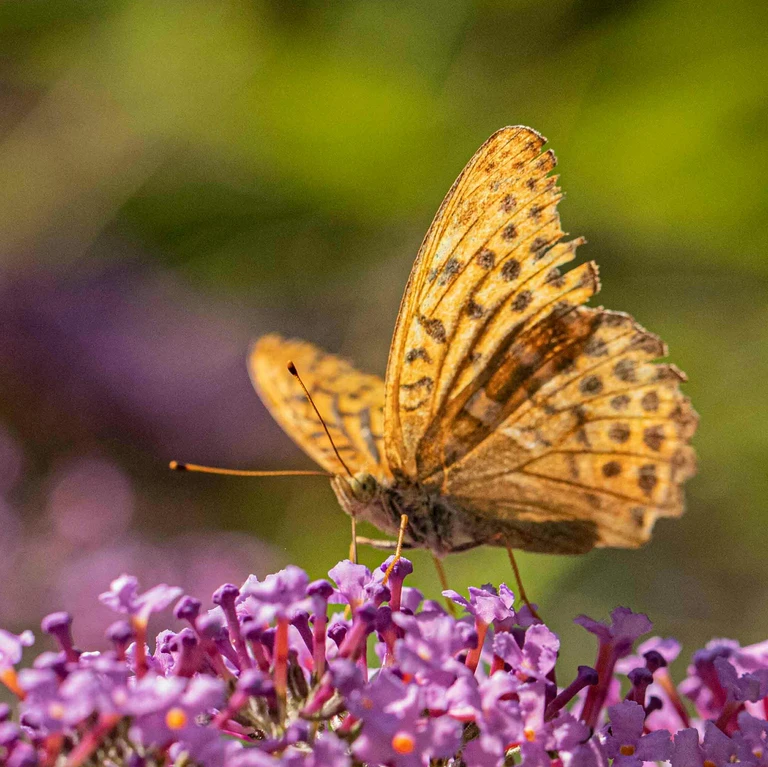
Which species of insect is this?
Argynnis paphia
